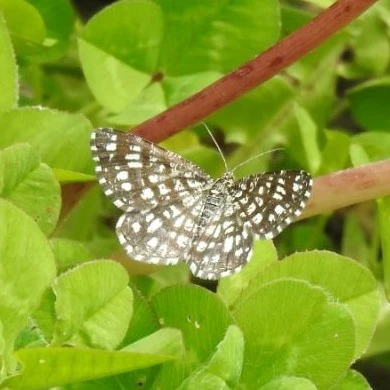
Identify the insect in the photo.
Chiasmia clathrata
